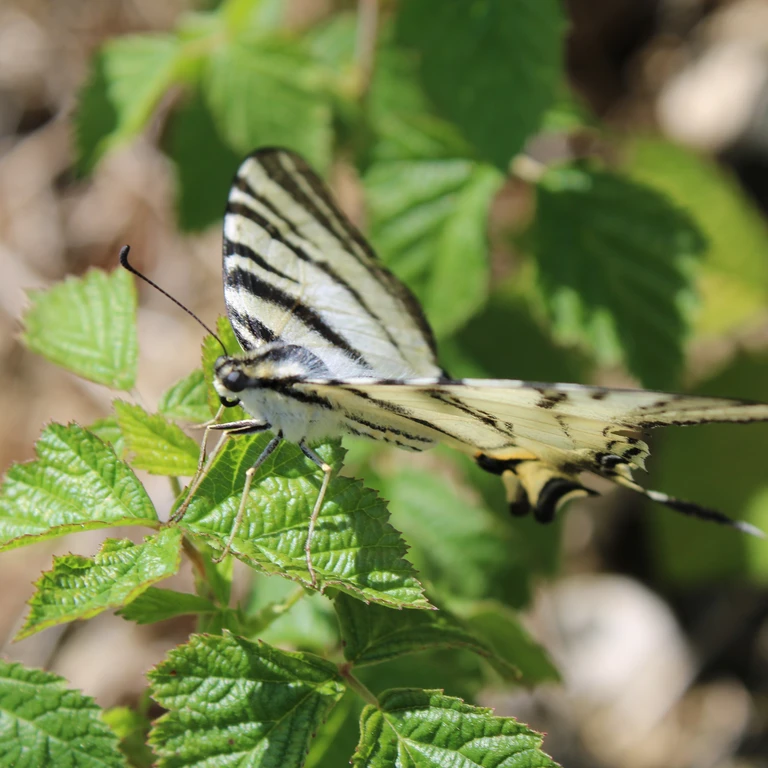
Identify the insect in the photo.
Iphiclides podalirius
